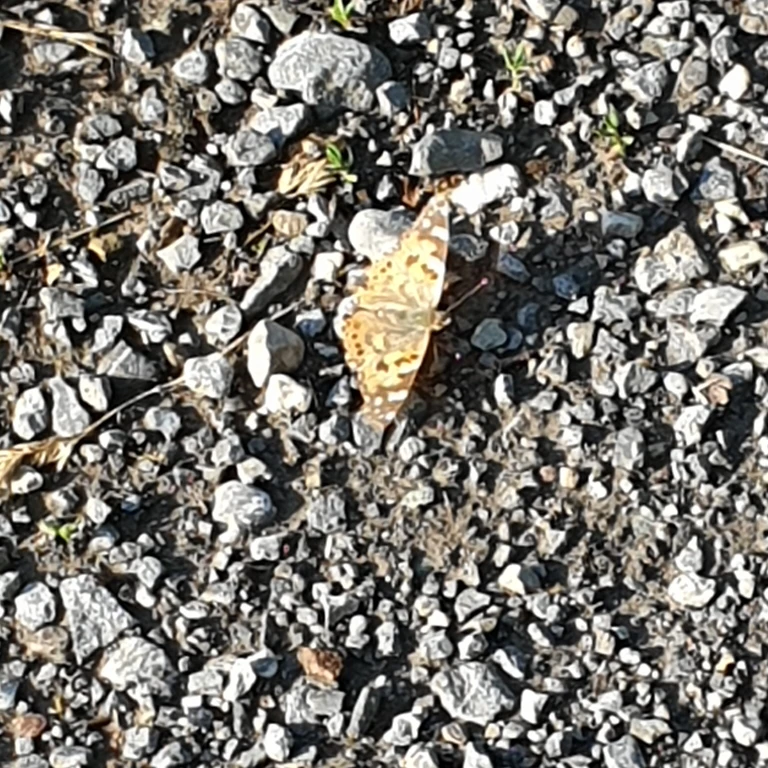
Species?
Vanessa cardui
